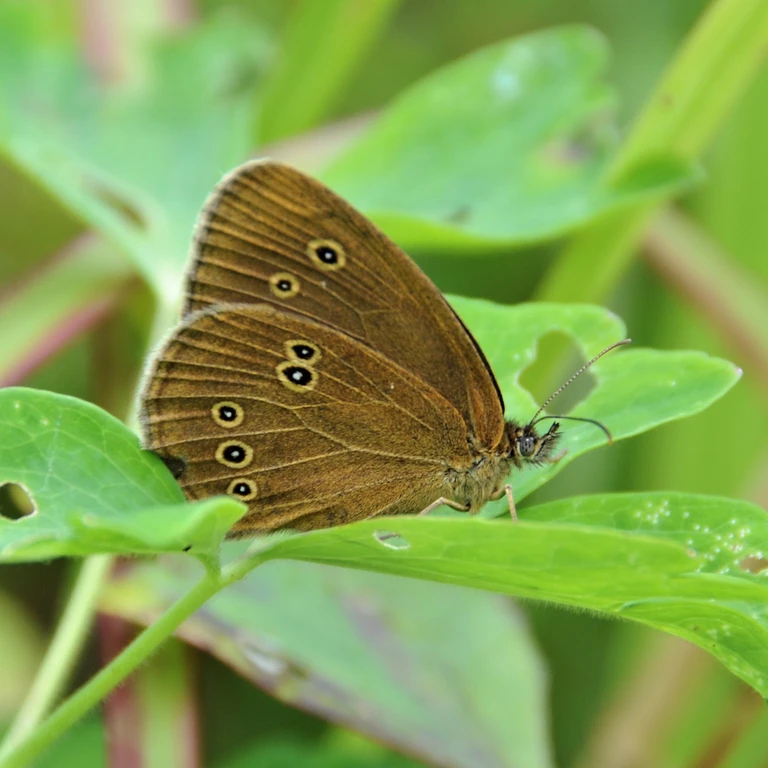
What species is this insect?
Aphantopus hyperantus
